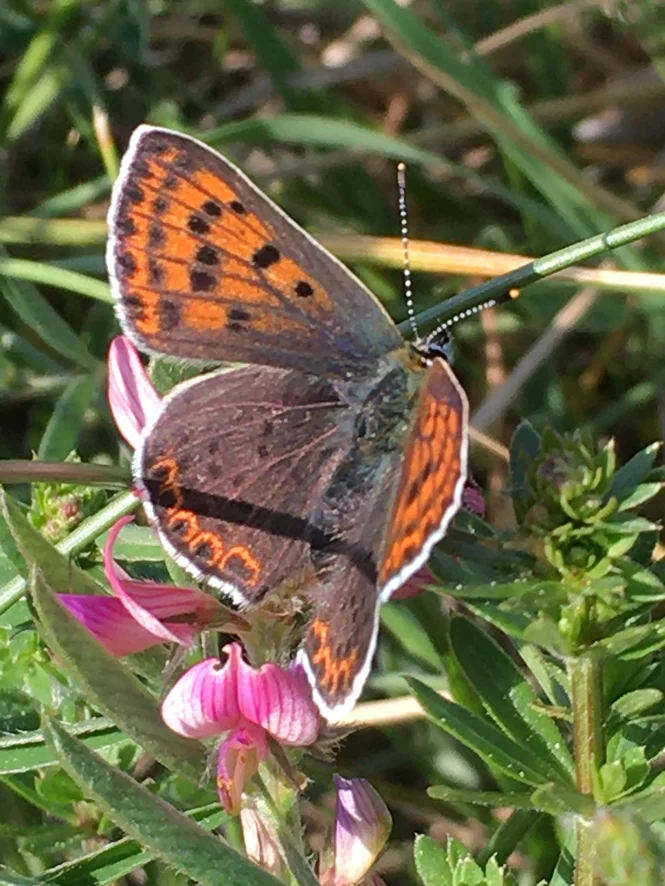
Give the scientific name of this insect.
Lycaena tityrus (also Loweia tityrus)
